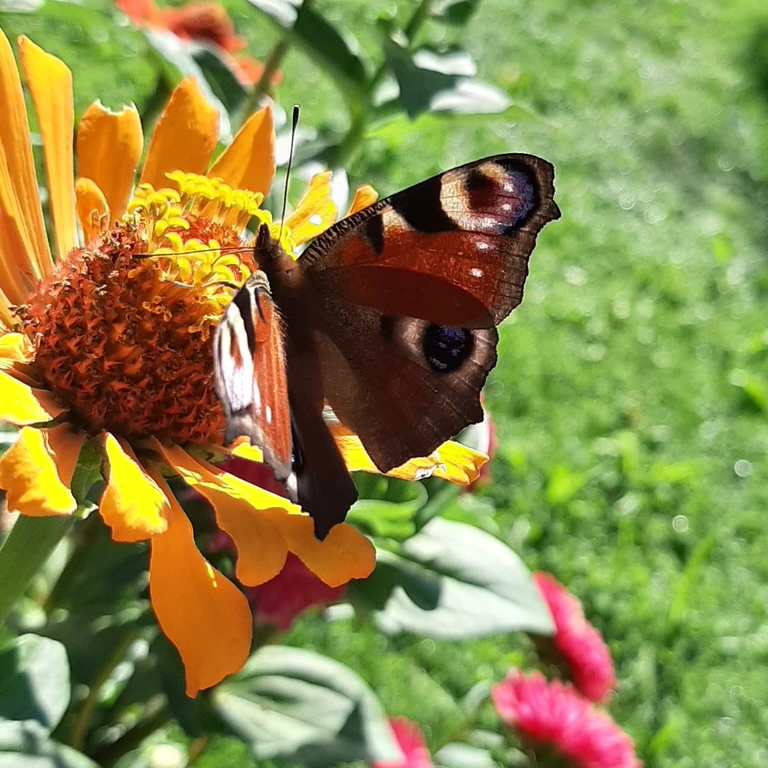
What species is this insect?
Aglais io
